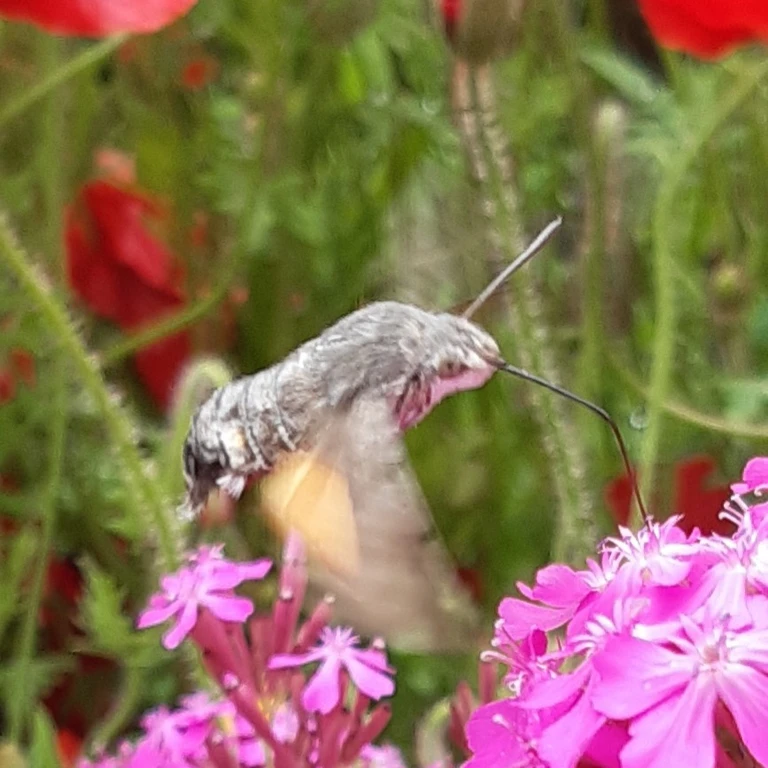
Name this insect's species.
Macroglossum stellatarum
